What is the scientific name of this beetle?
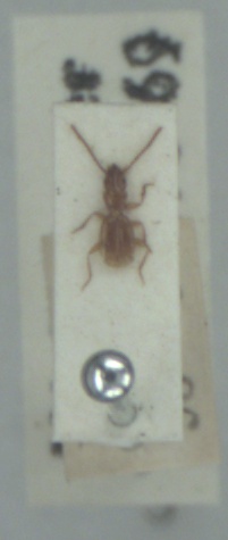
Aepus marinus
